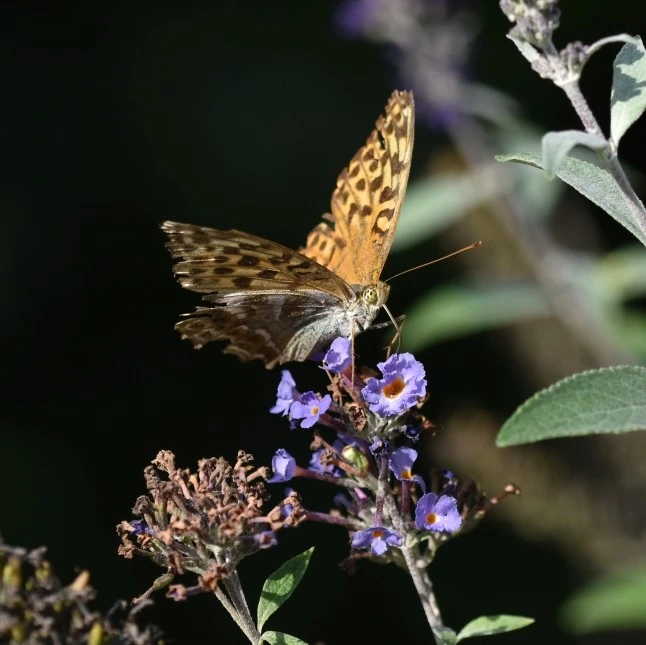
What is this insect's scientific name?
Argynnis paphia
